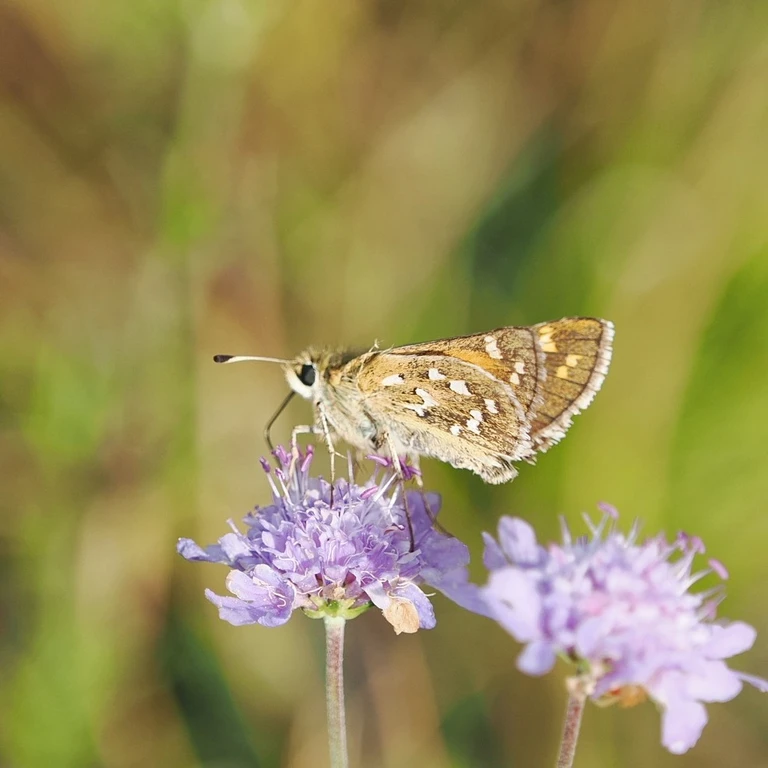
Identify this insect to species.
Hesperia comma
